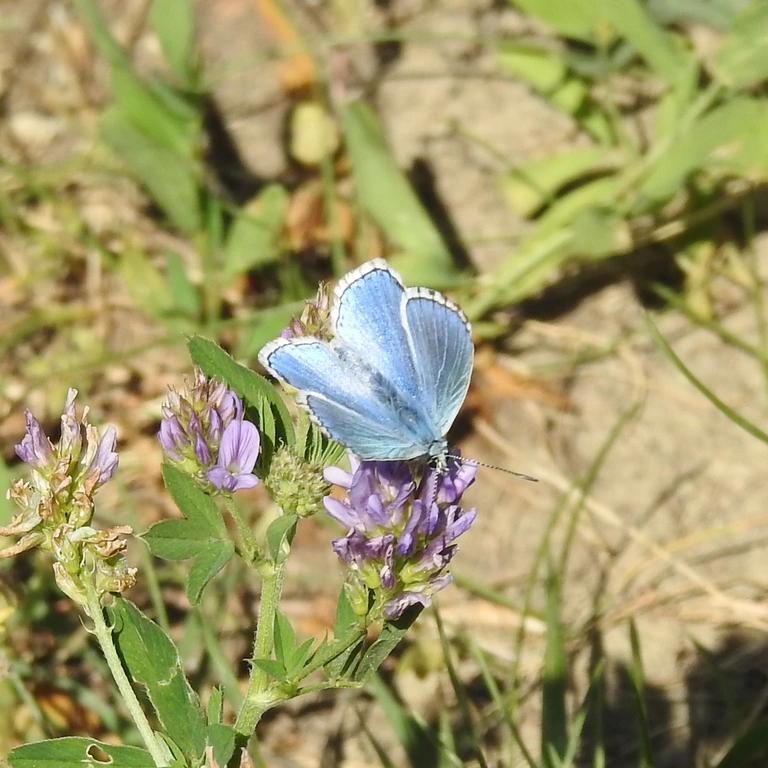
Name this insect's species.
Lysandra bellargus
